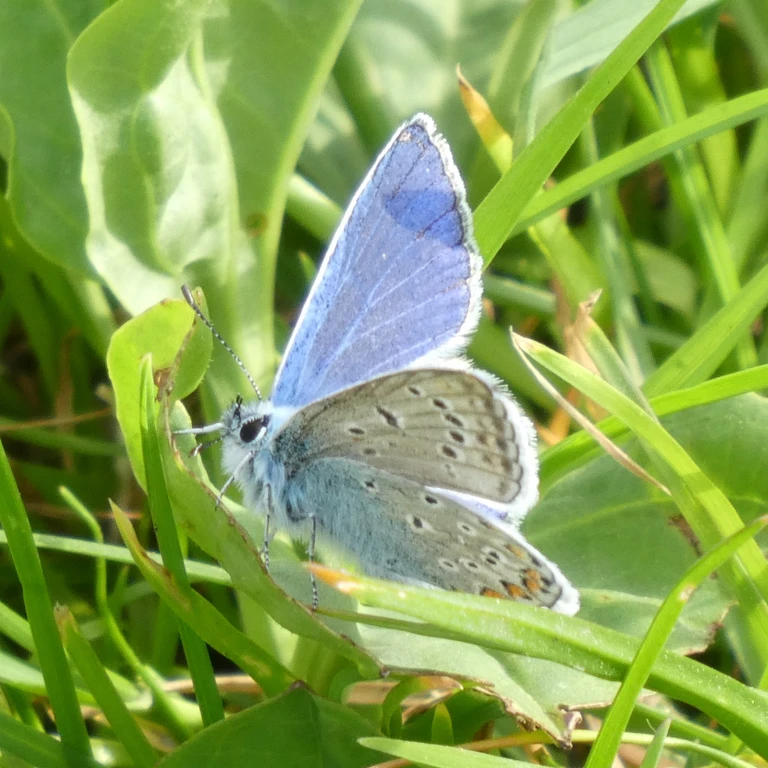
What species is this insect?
Polyommatus icarus
